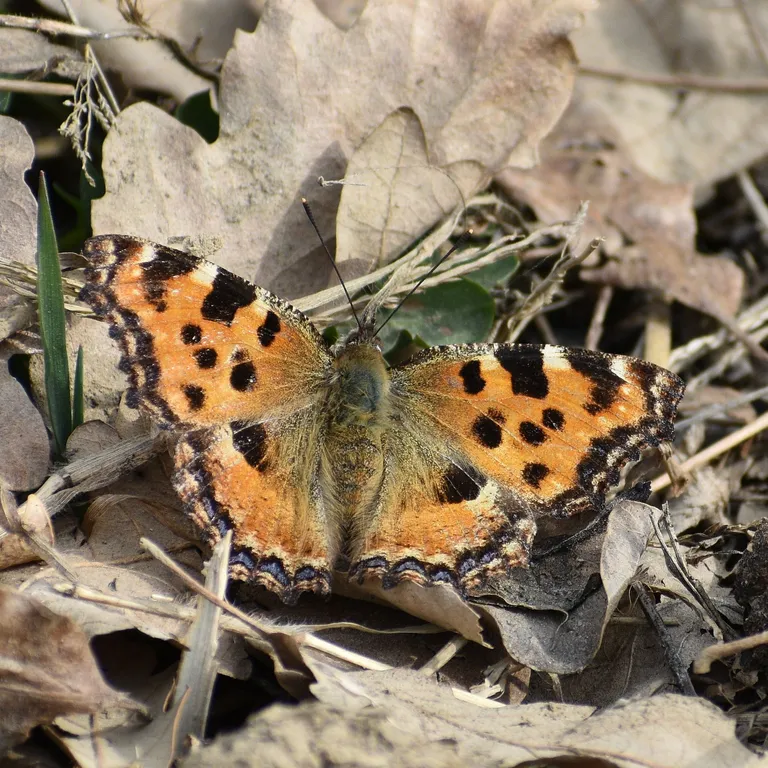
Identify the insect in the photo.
Nymphalis polychloros
